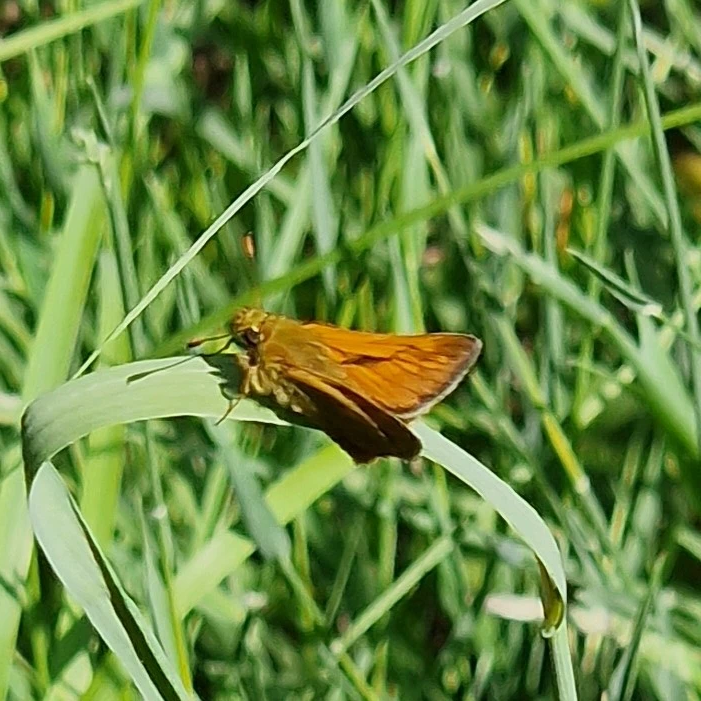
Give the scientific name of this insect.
Ochlodes sylvanus (also Ochlodes venata)
